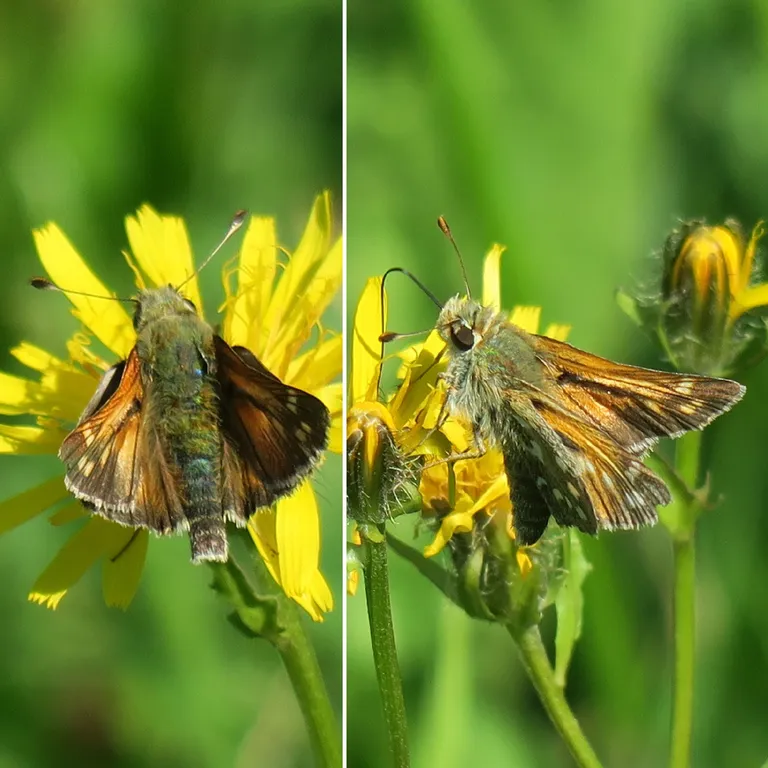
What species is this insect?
Hesperia comma
